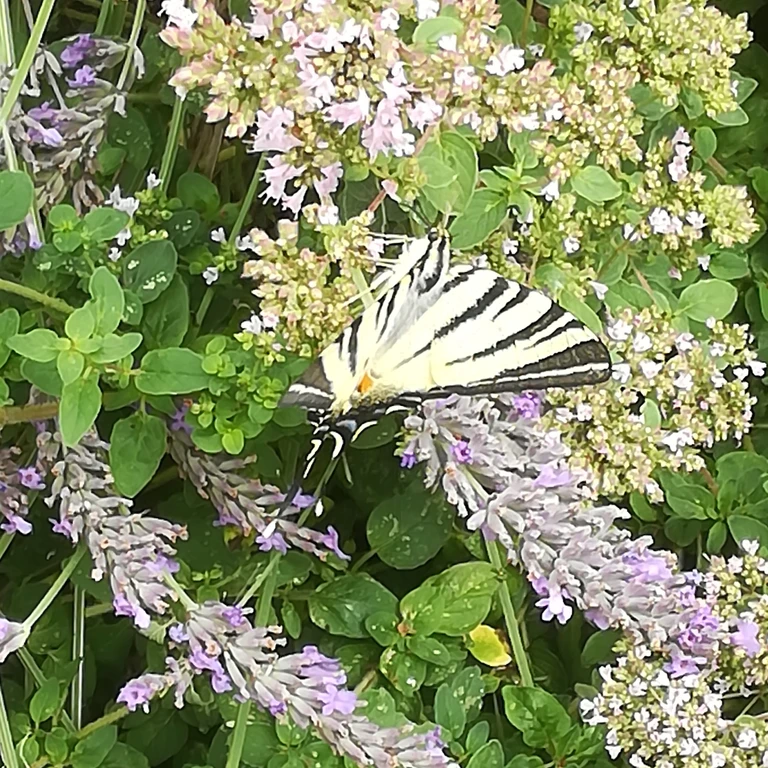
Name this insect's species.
Iphiclides podalirius
